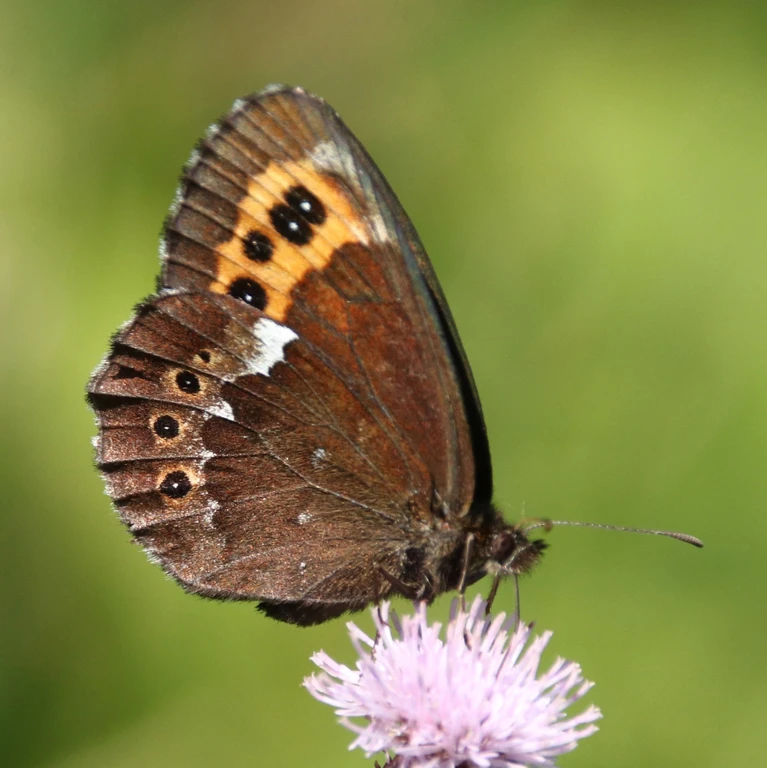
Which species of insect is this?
Erebia ligea
